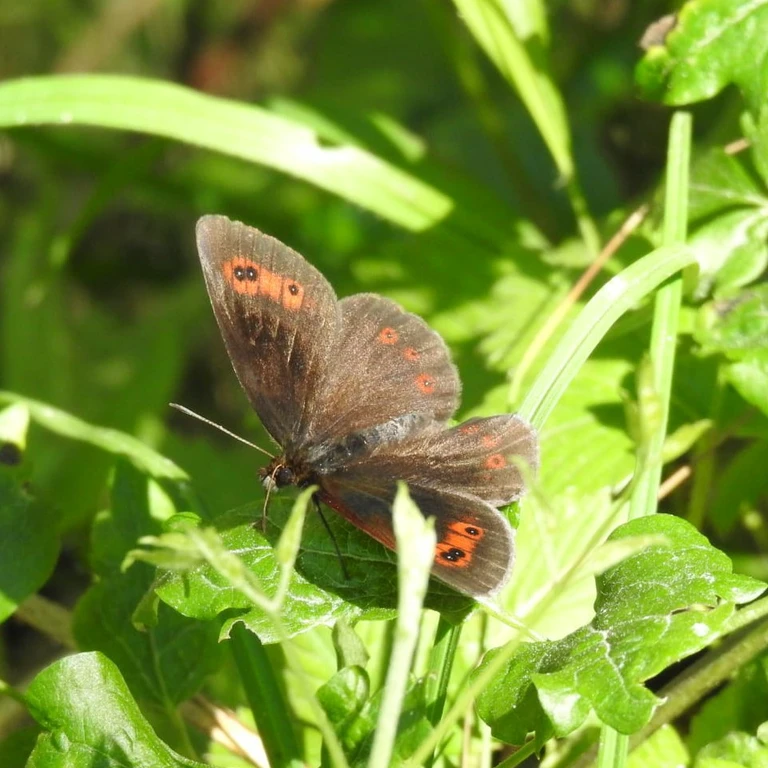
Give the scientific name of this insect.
Erebia aethiops
